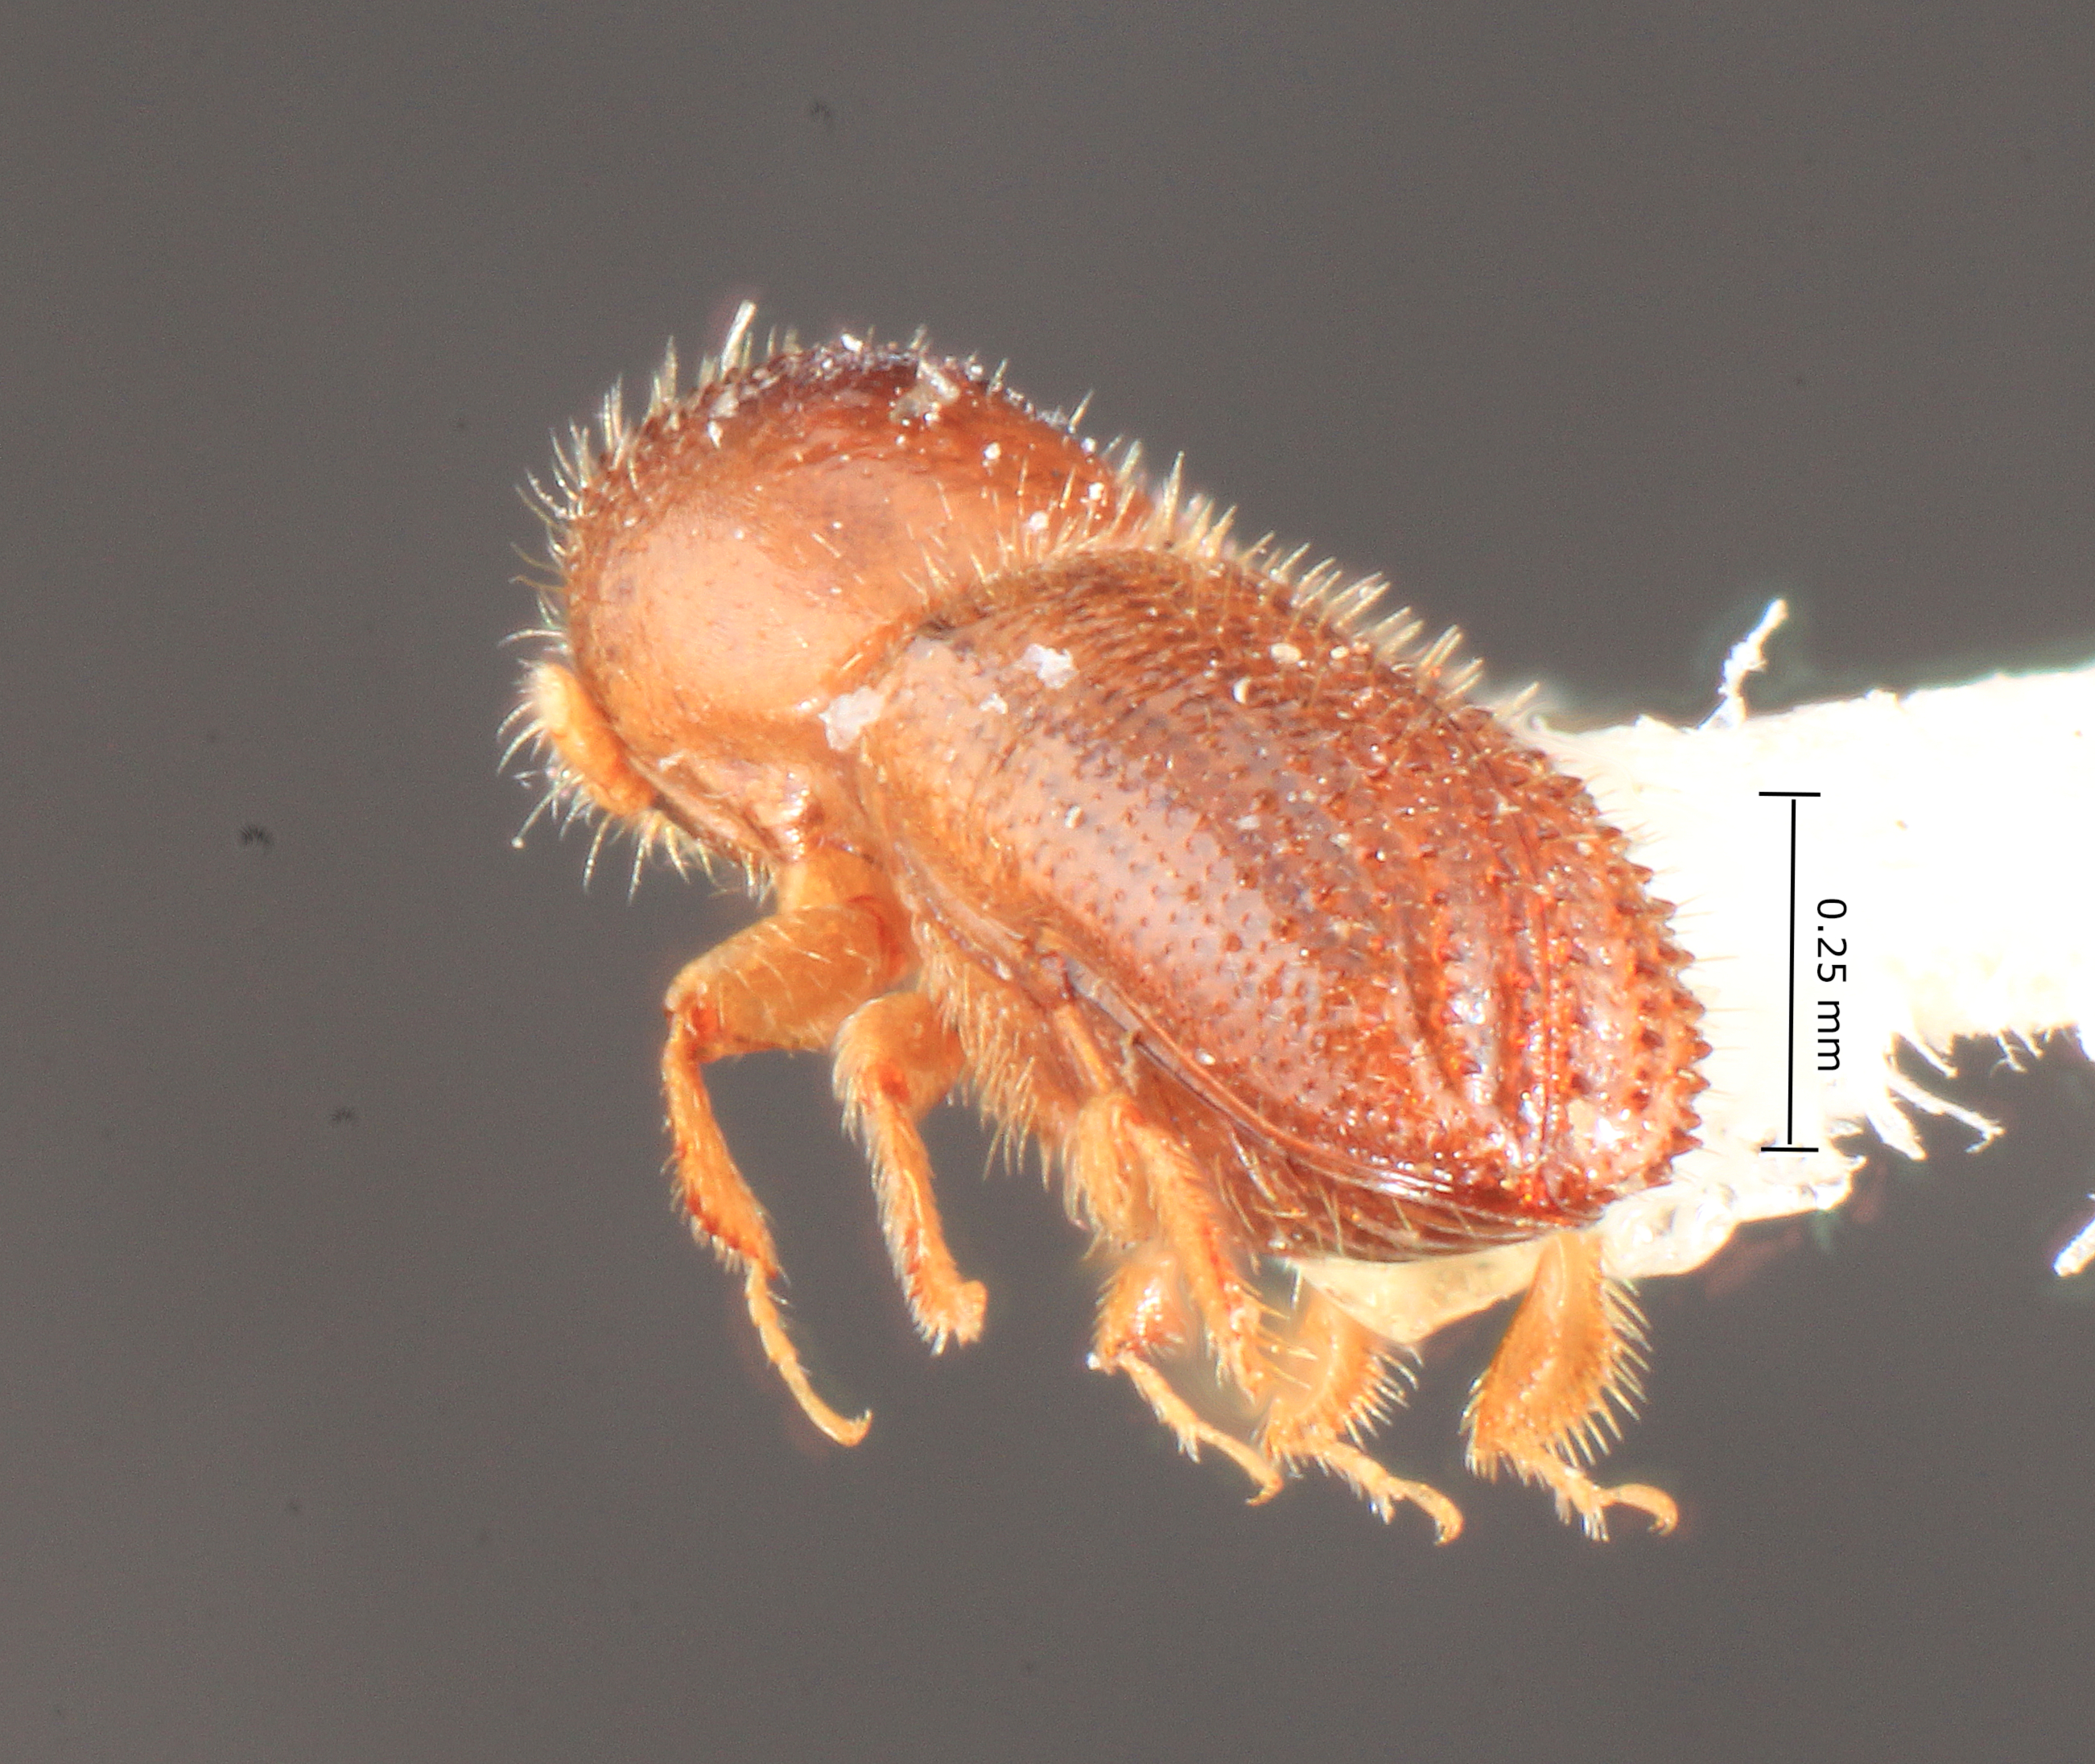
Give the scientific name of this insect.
Xyleborinus sparpae (also Xyleborus sparpae)
